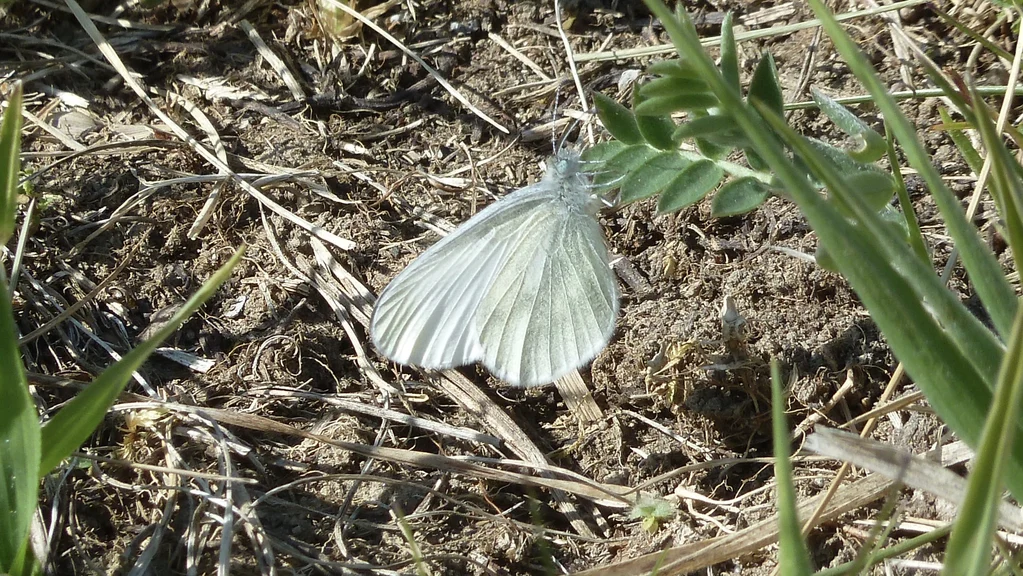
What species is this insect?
Leptidea sinapis/juvernica
